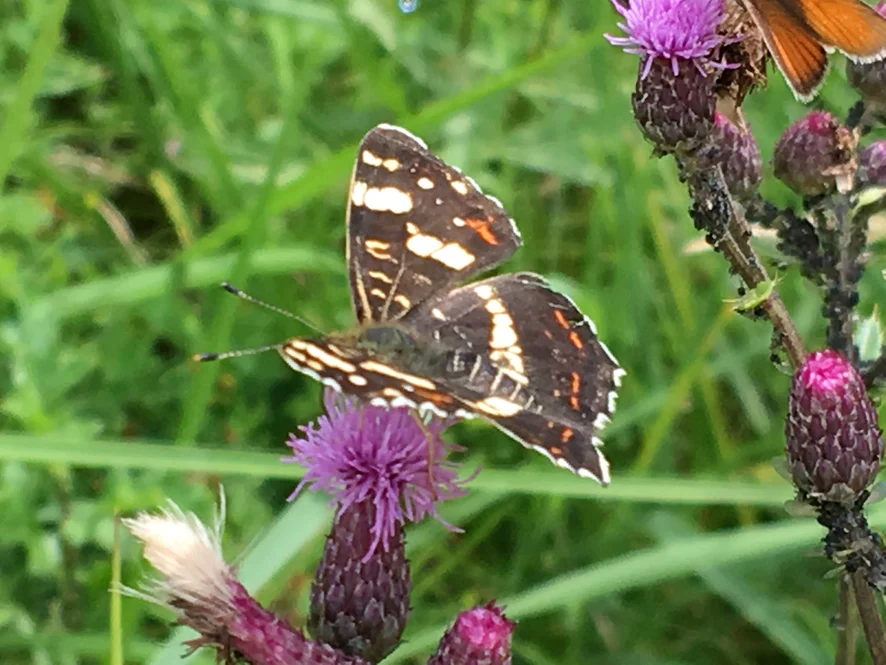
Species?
Araschnia levana
